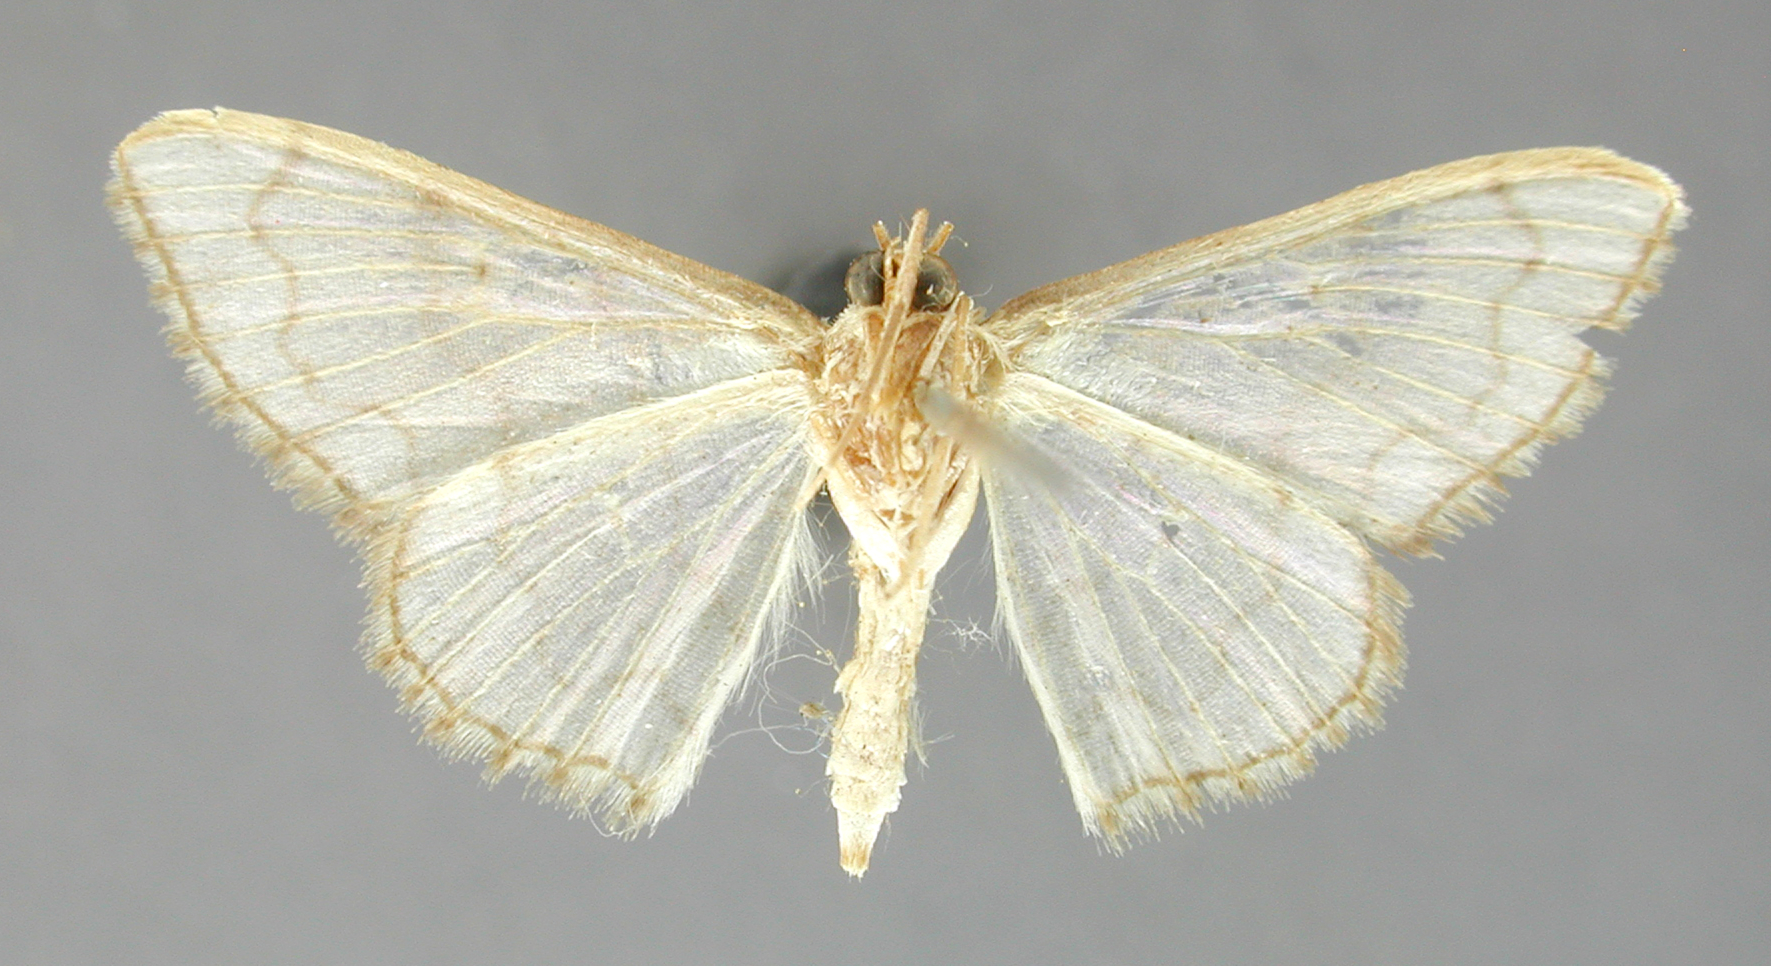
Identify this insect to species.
Eois cumana
